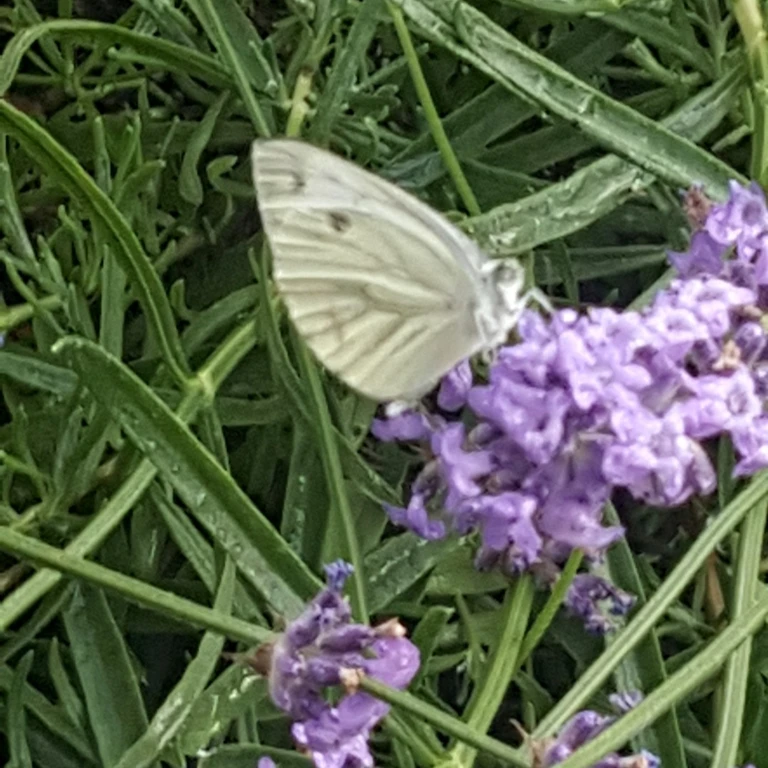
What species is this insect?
Pieris napi
